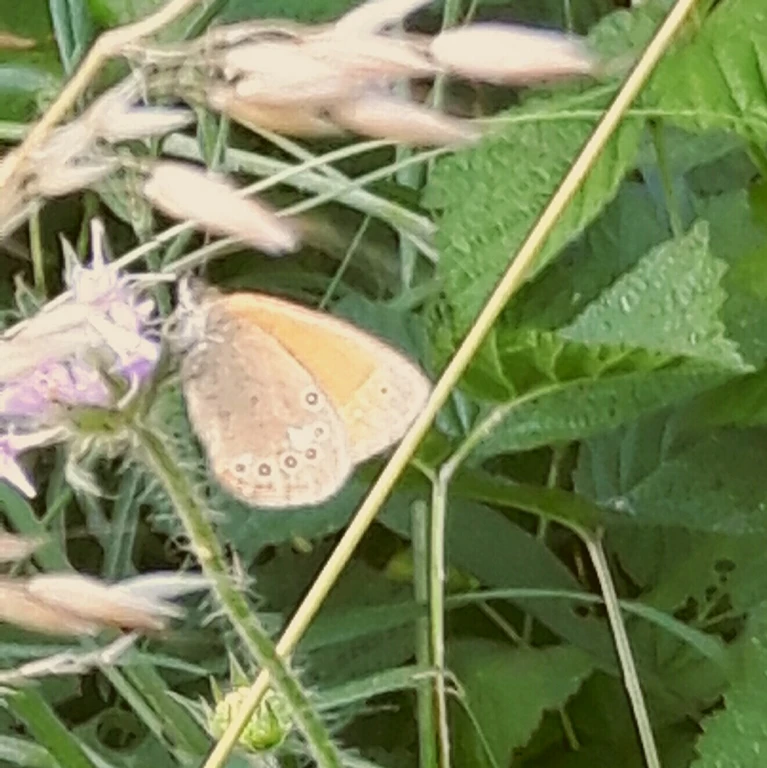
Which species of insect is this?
Coenonympha glycerion (also Coenonympha iphis)
